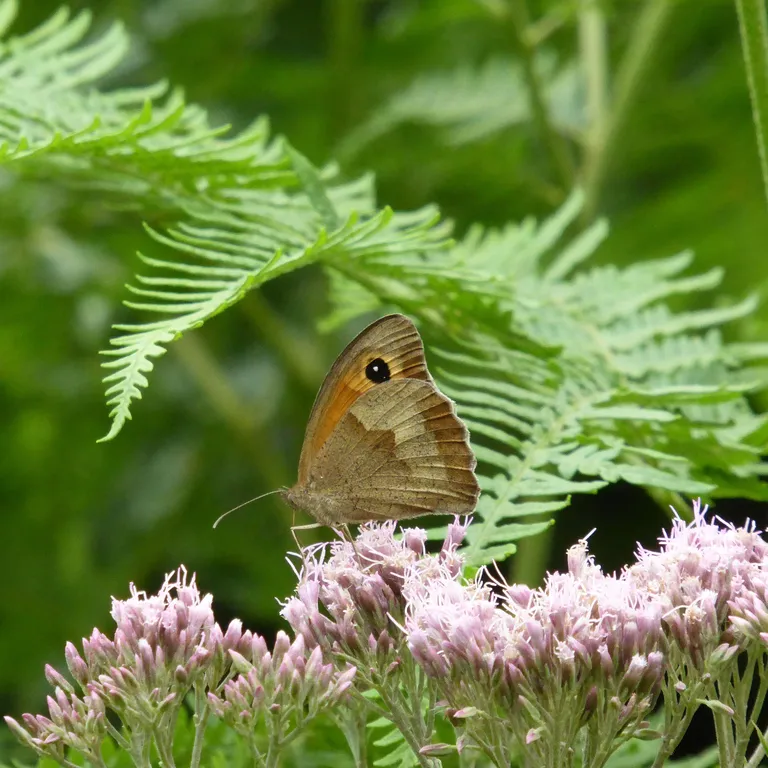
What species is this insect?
Maniola jurtina
